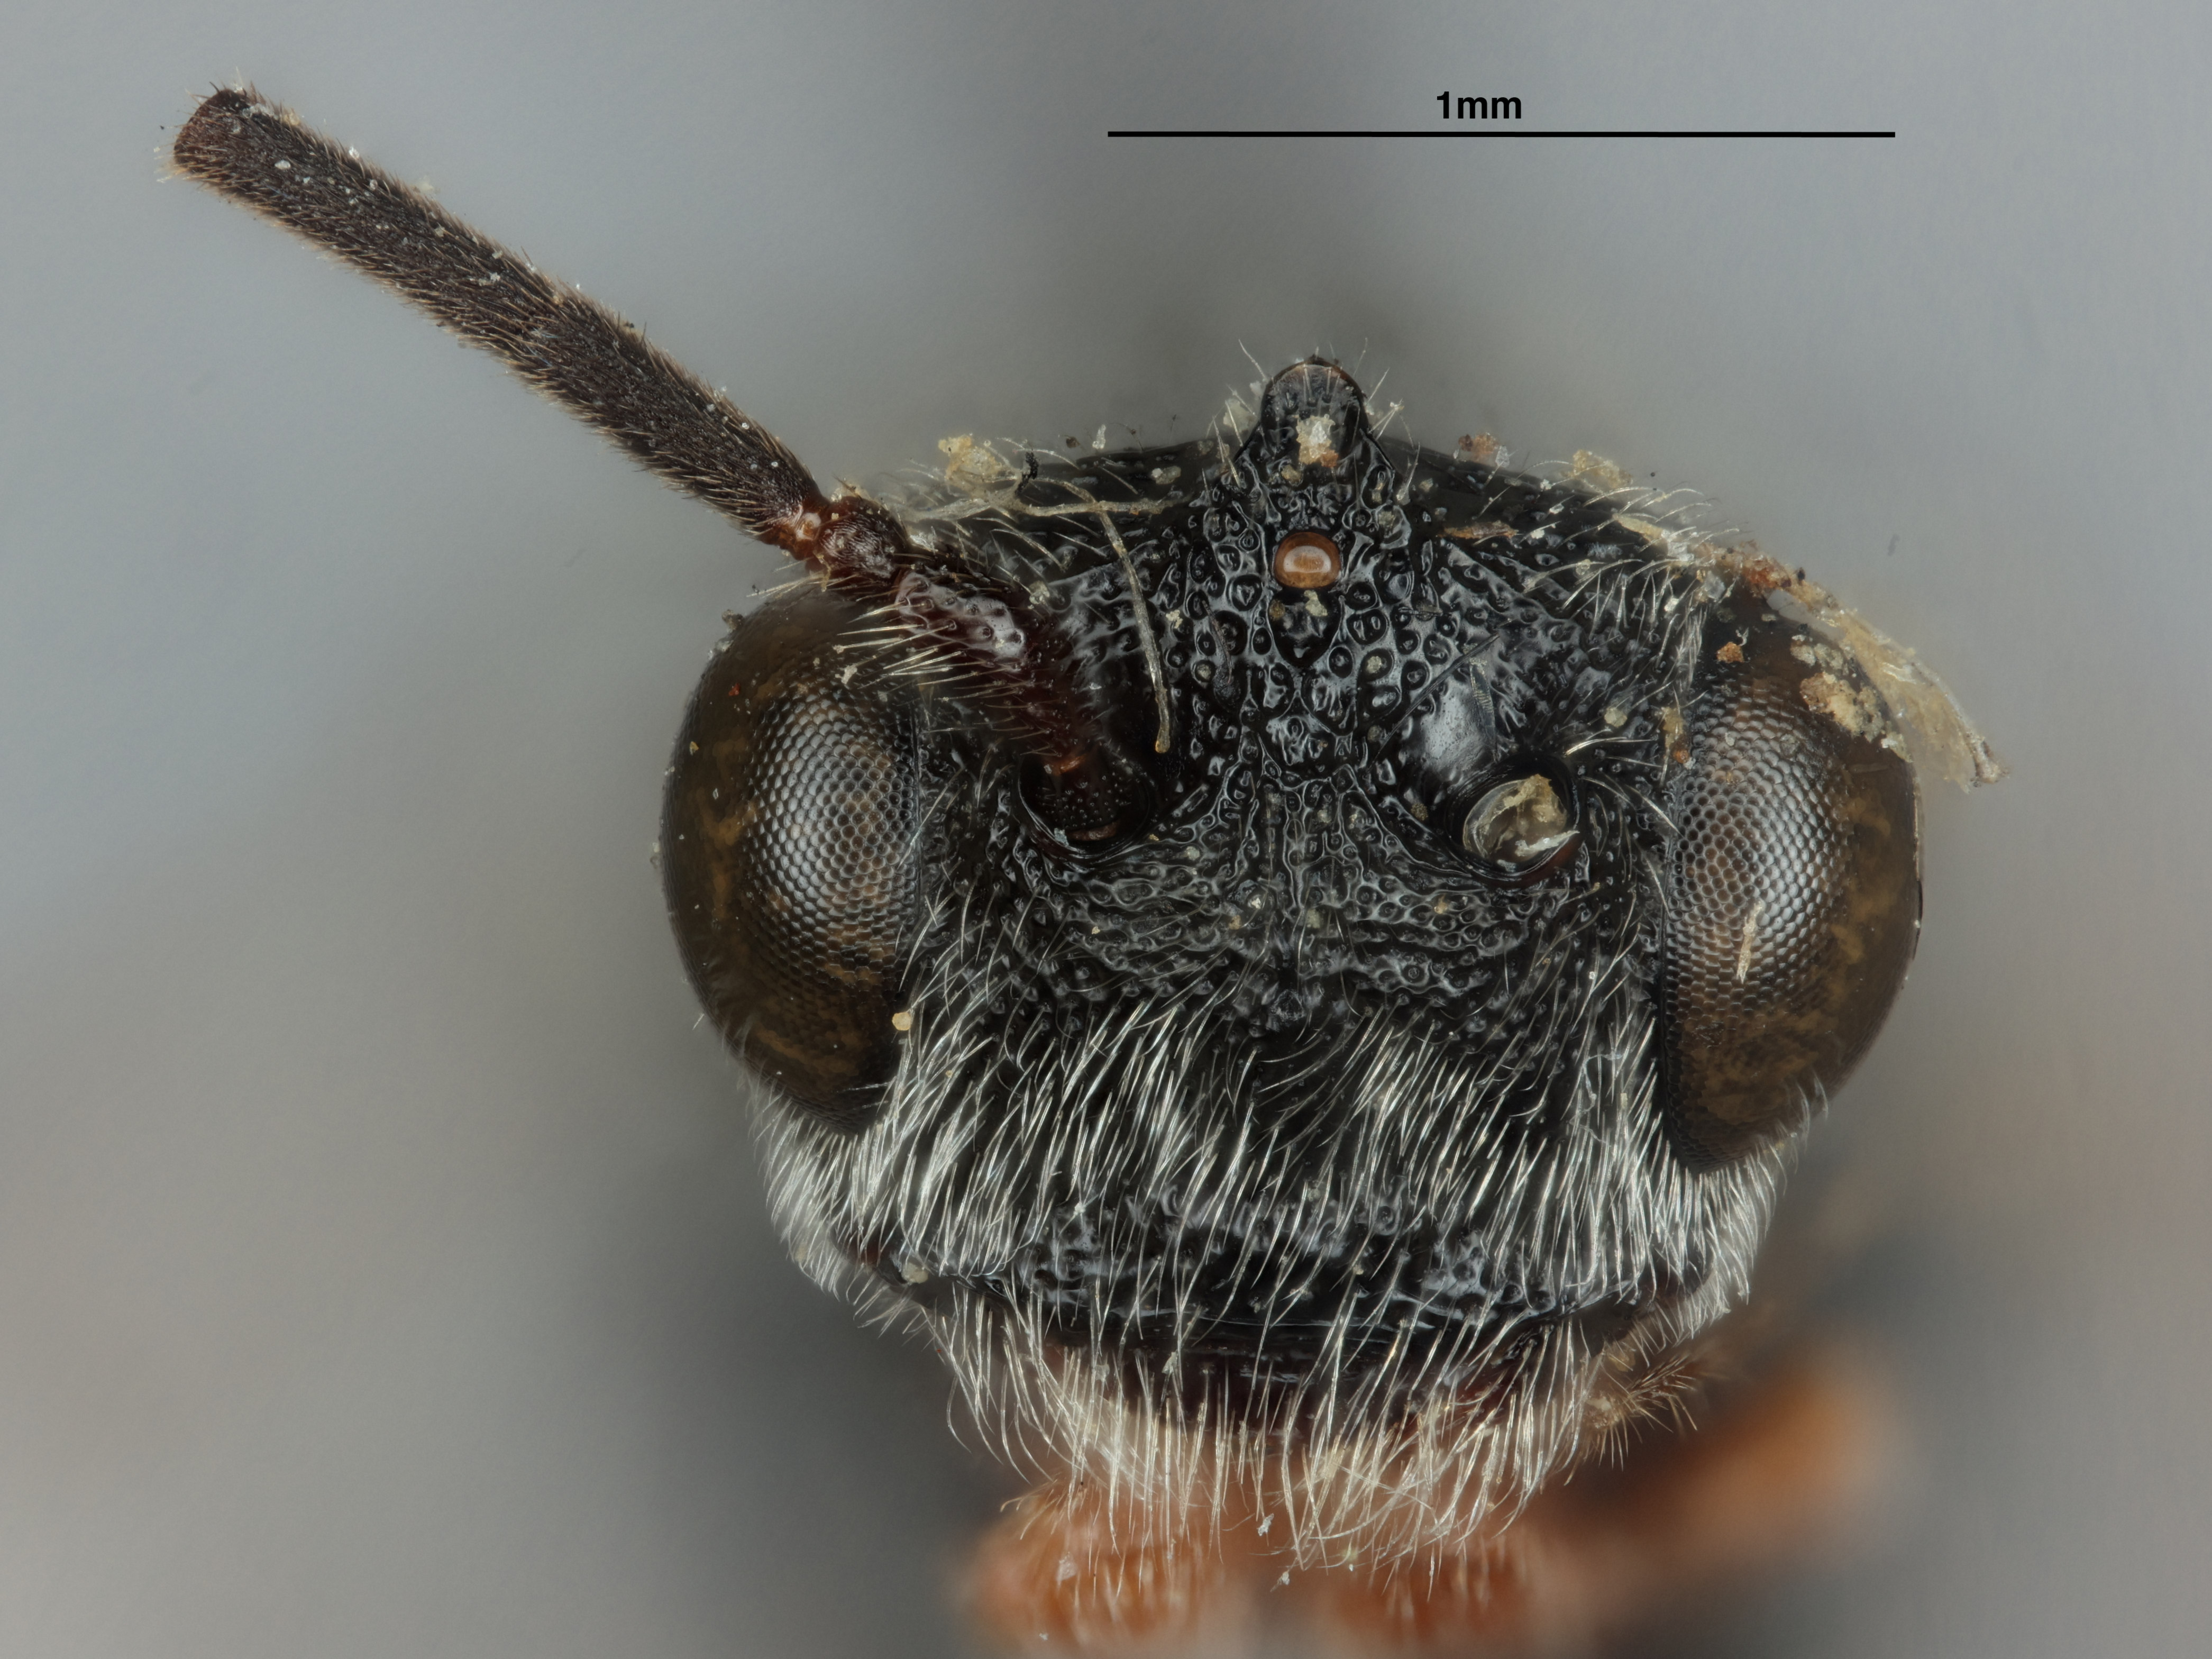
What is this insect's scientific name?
Urosigalphus meoarmatus
